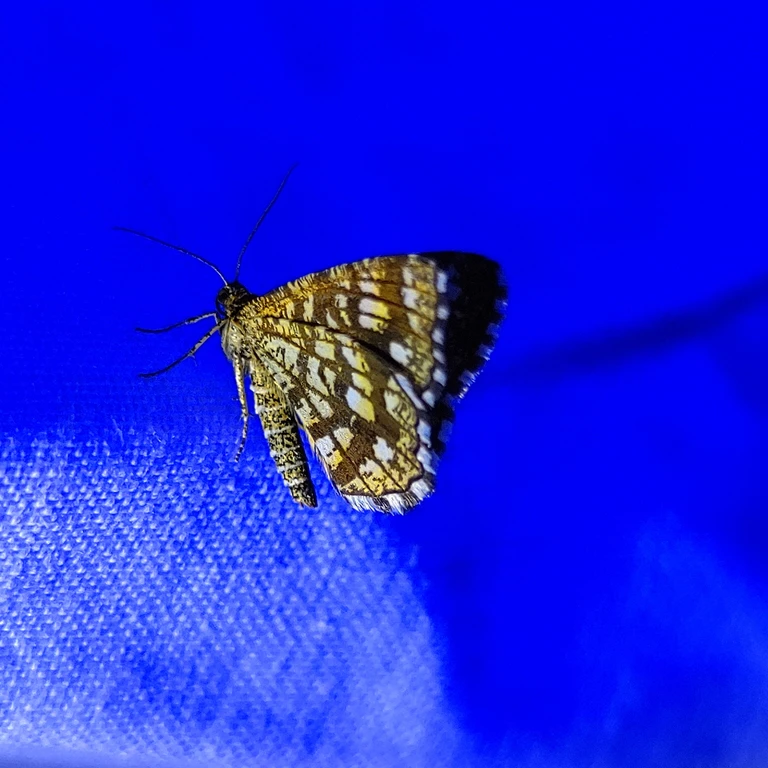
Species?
Chiasmia clathrata
